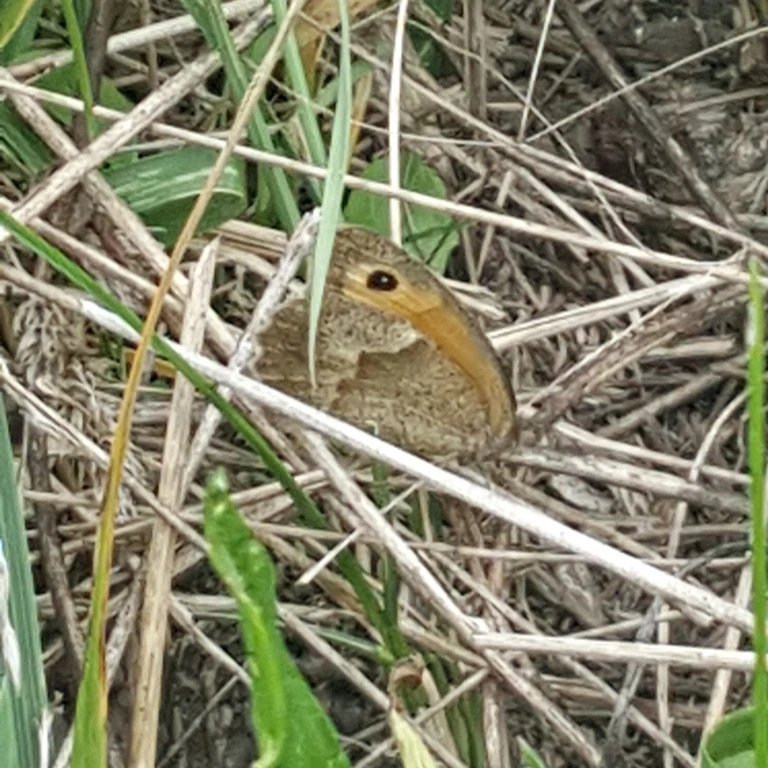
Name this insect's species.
Maniola jurtina
